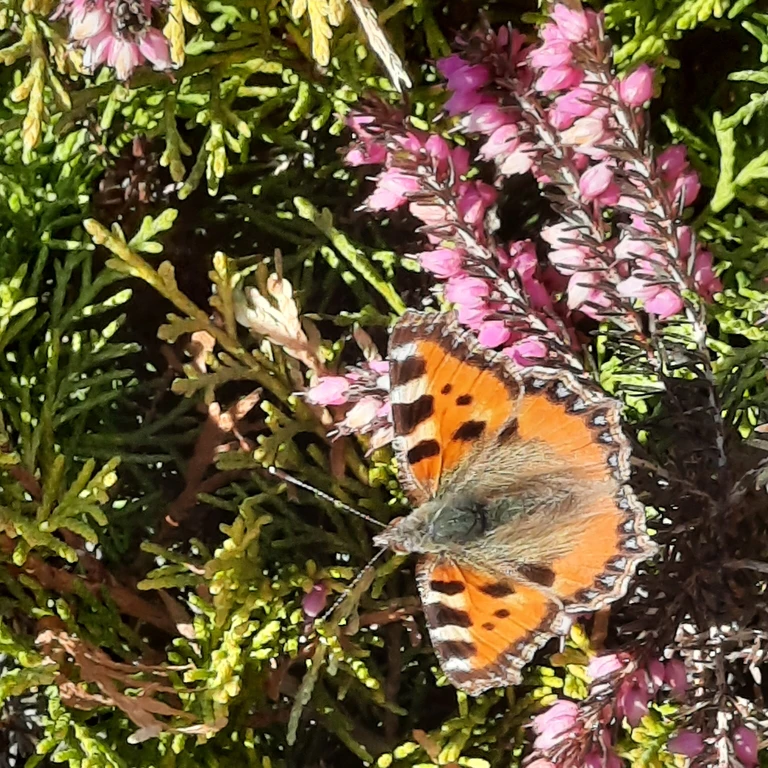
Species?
Aglais urticae
